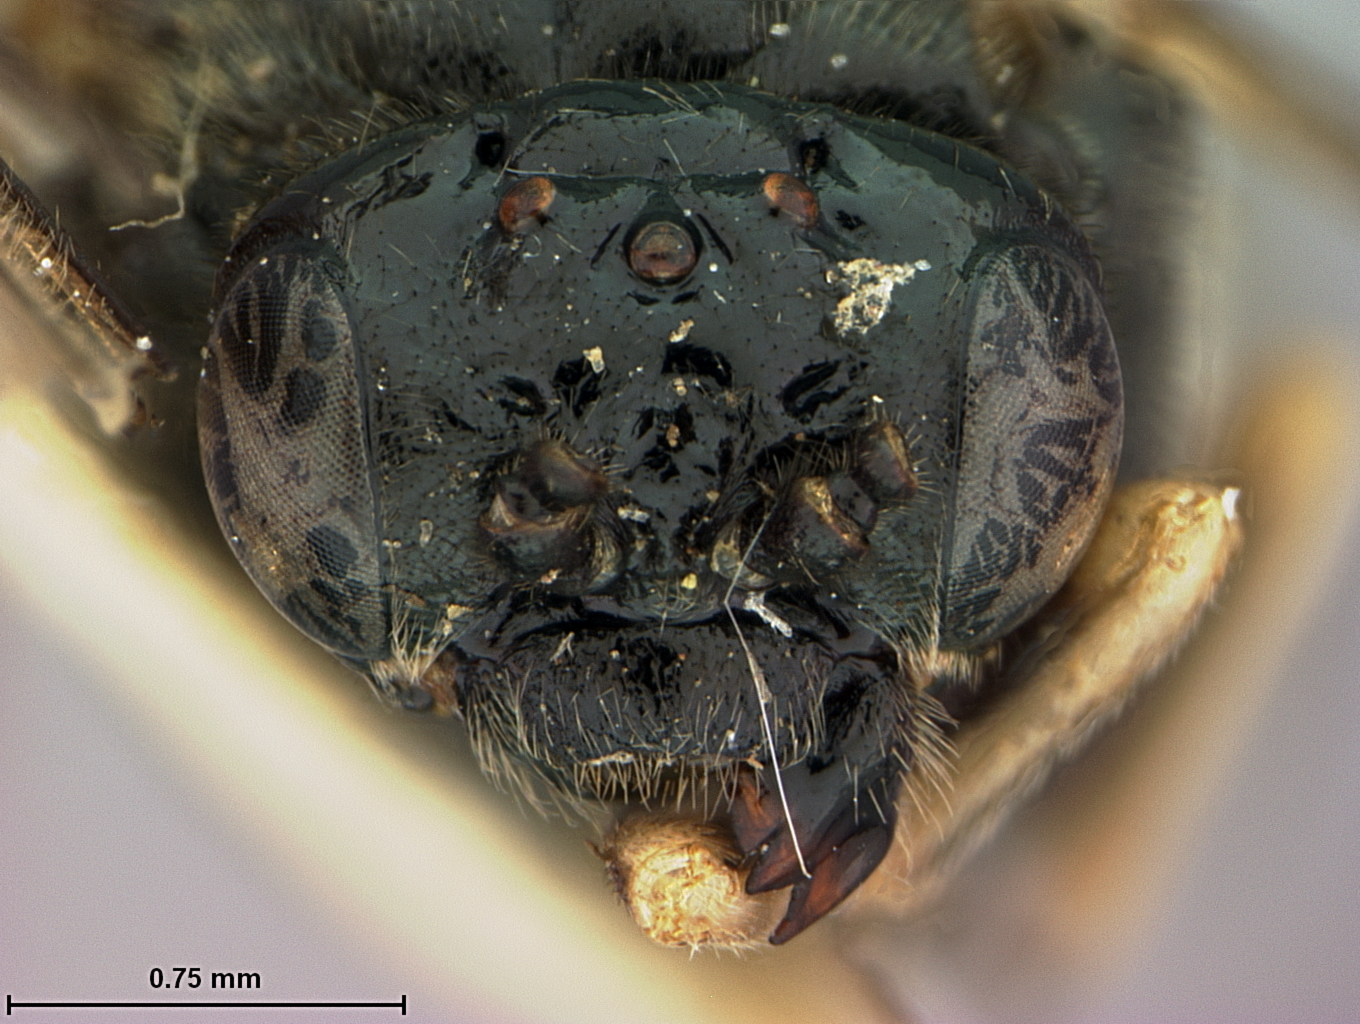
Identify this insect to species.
Monophadnus genticulatus
